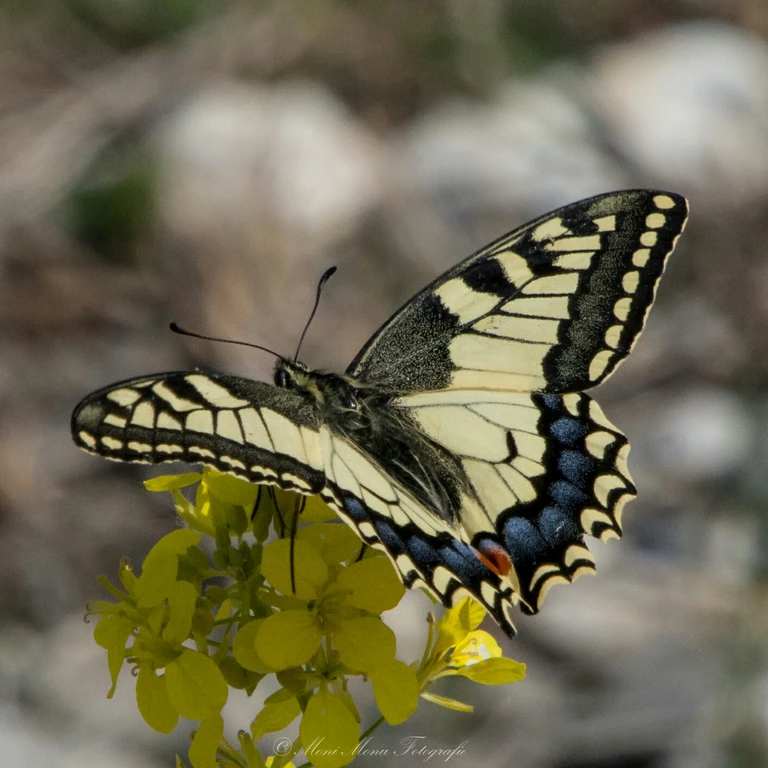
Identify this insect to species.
Papilio machaon
